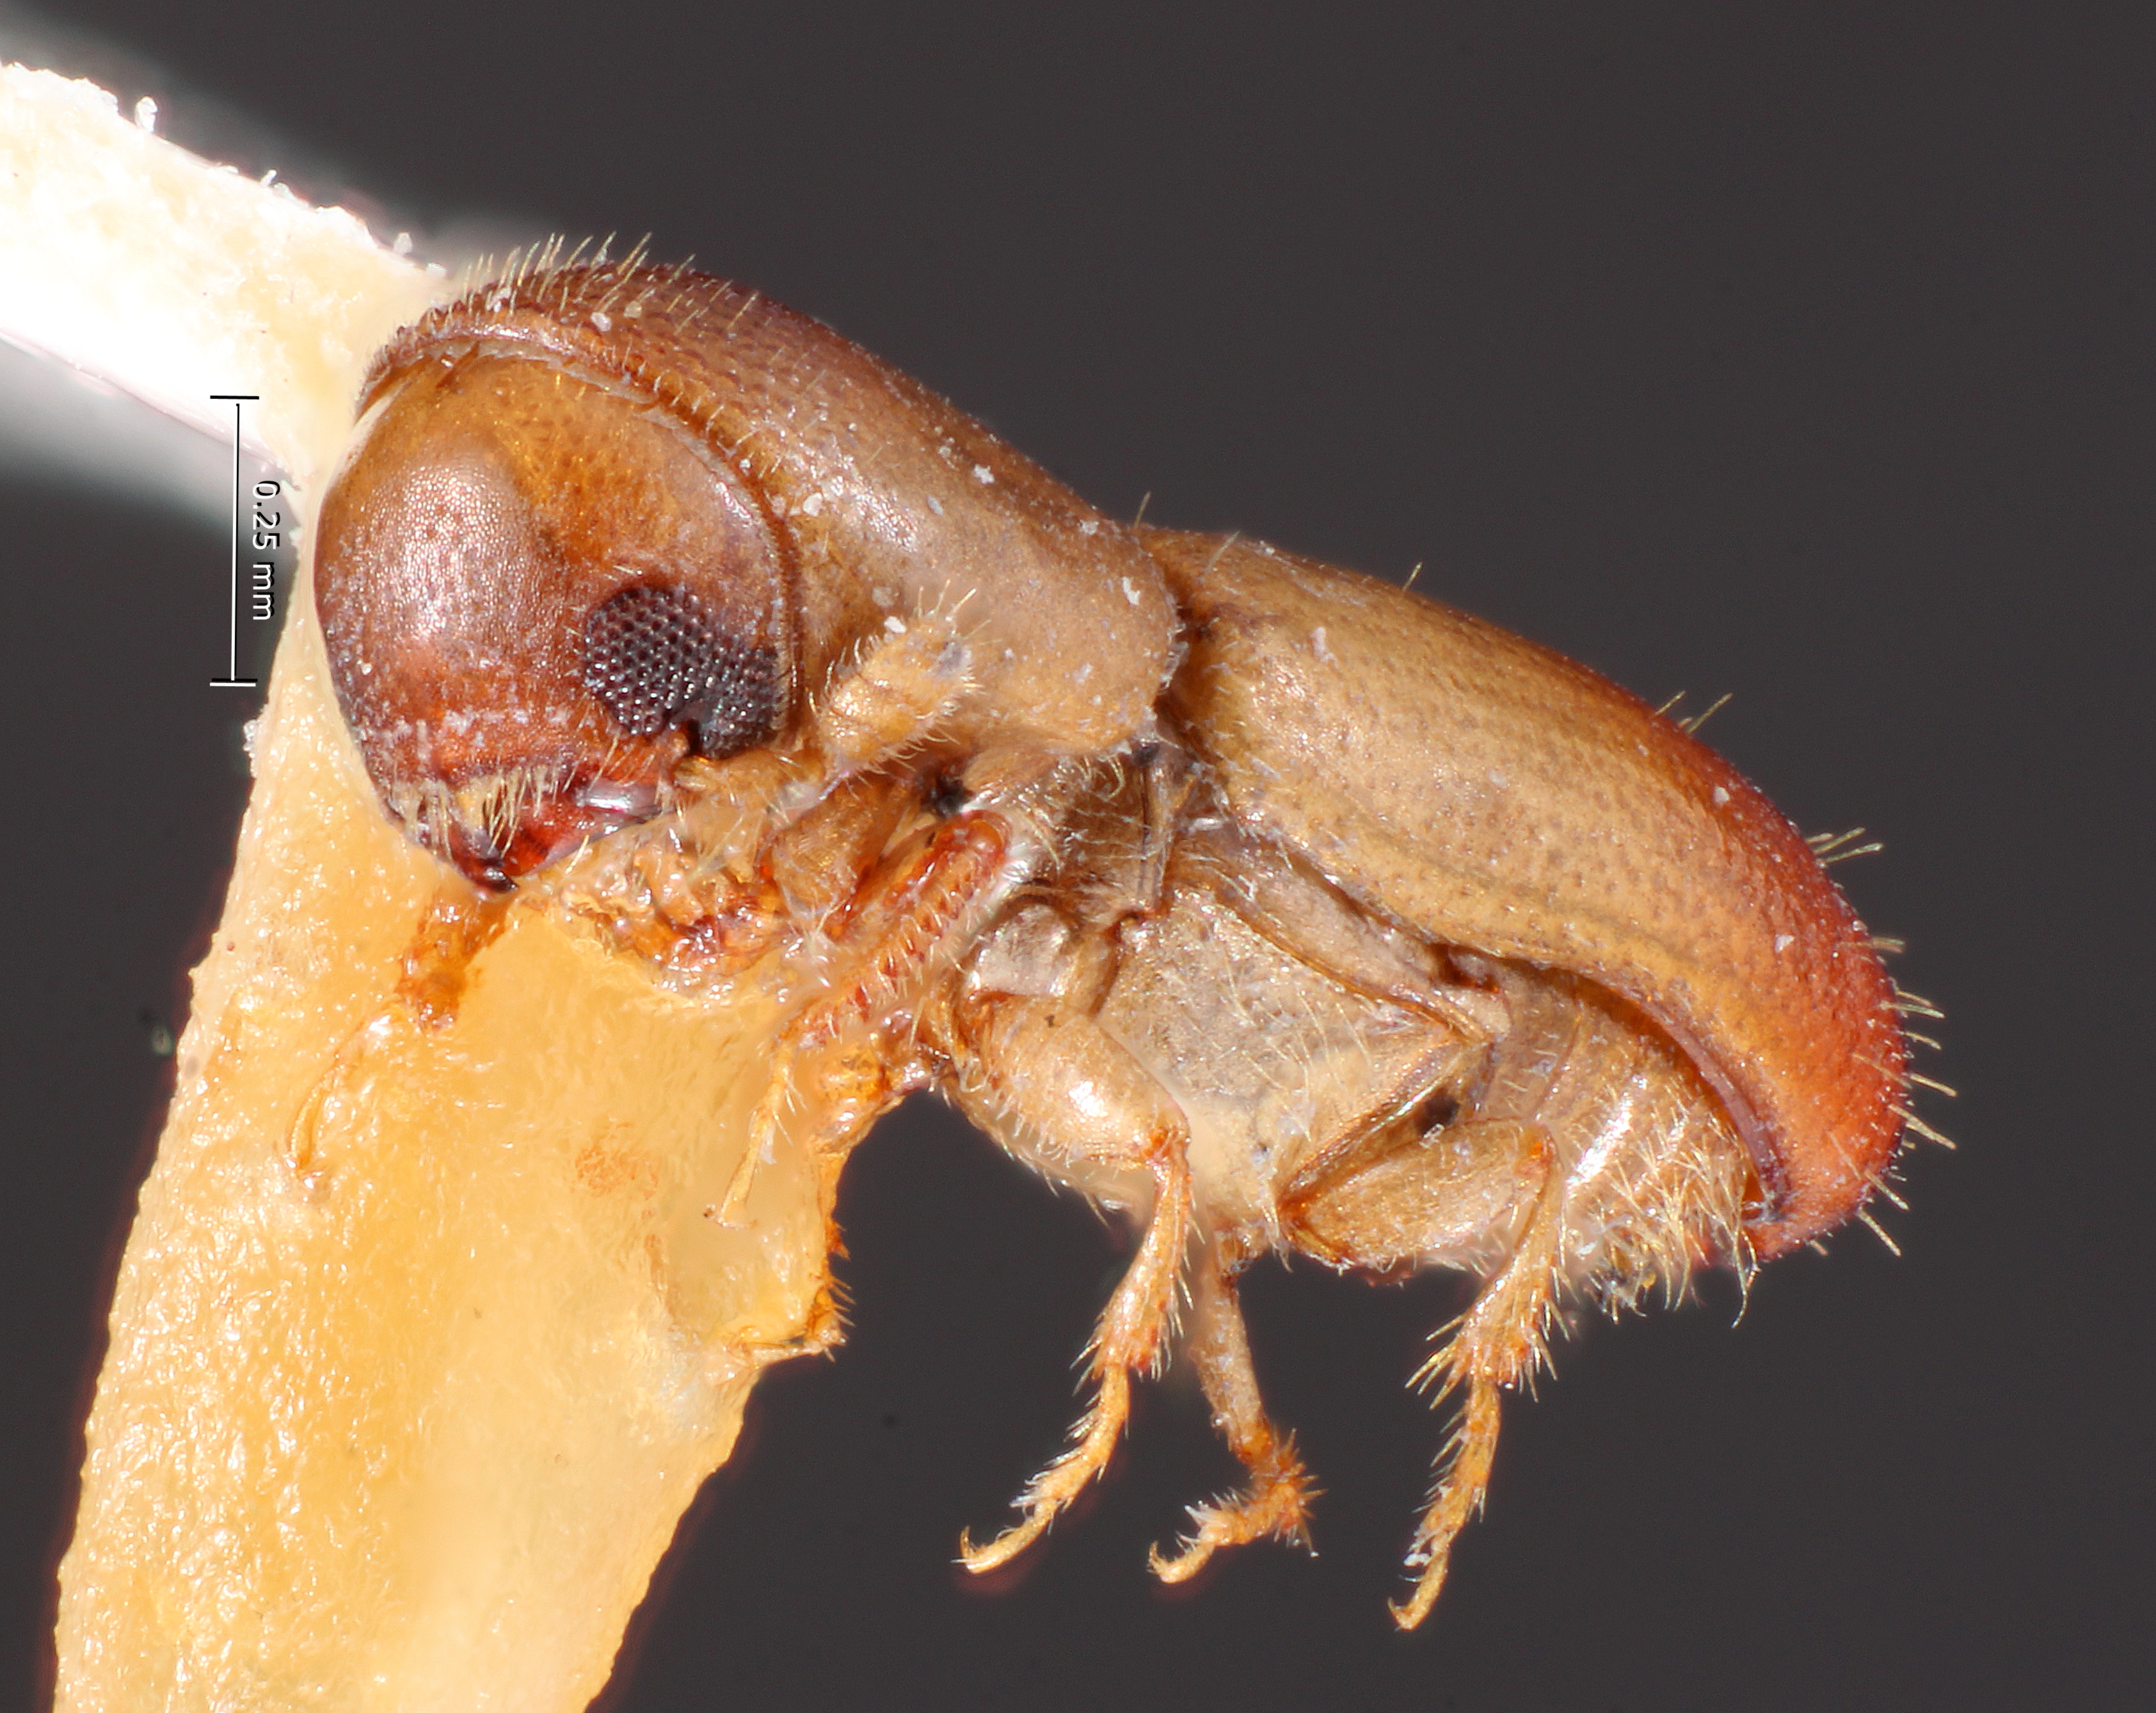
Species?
Monarthrum bifoveatum
